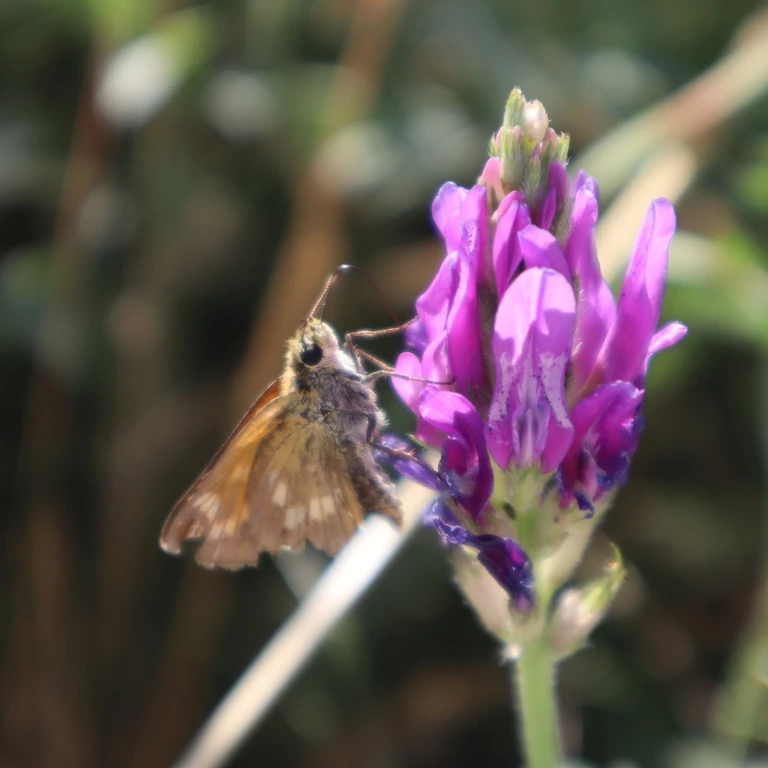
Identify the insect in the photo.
Ochlodes sylvanus (also Ochlodes venata)
